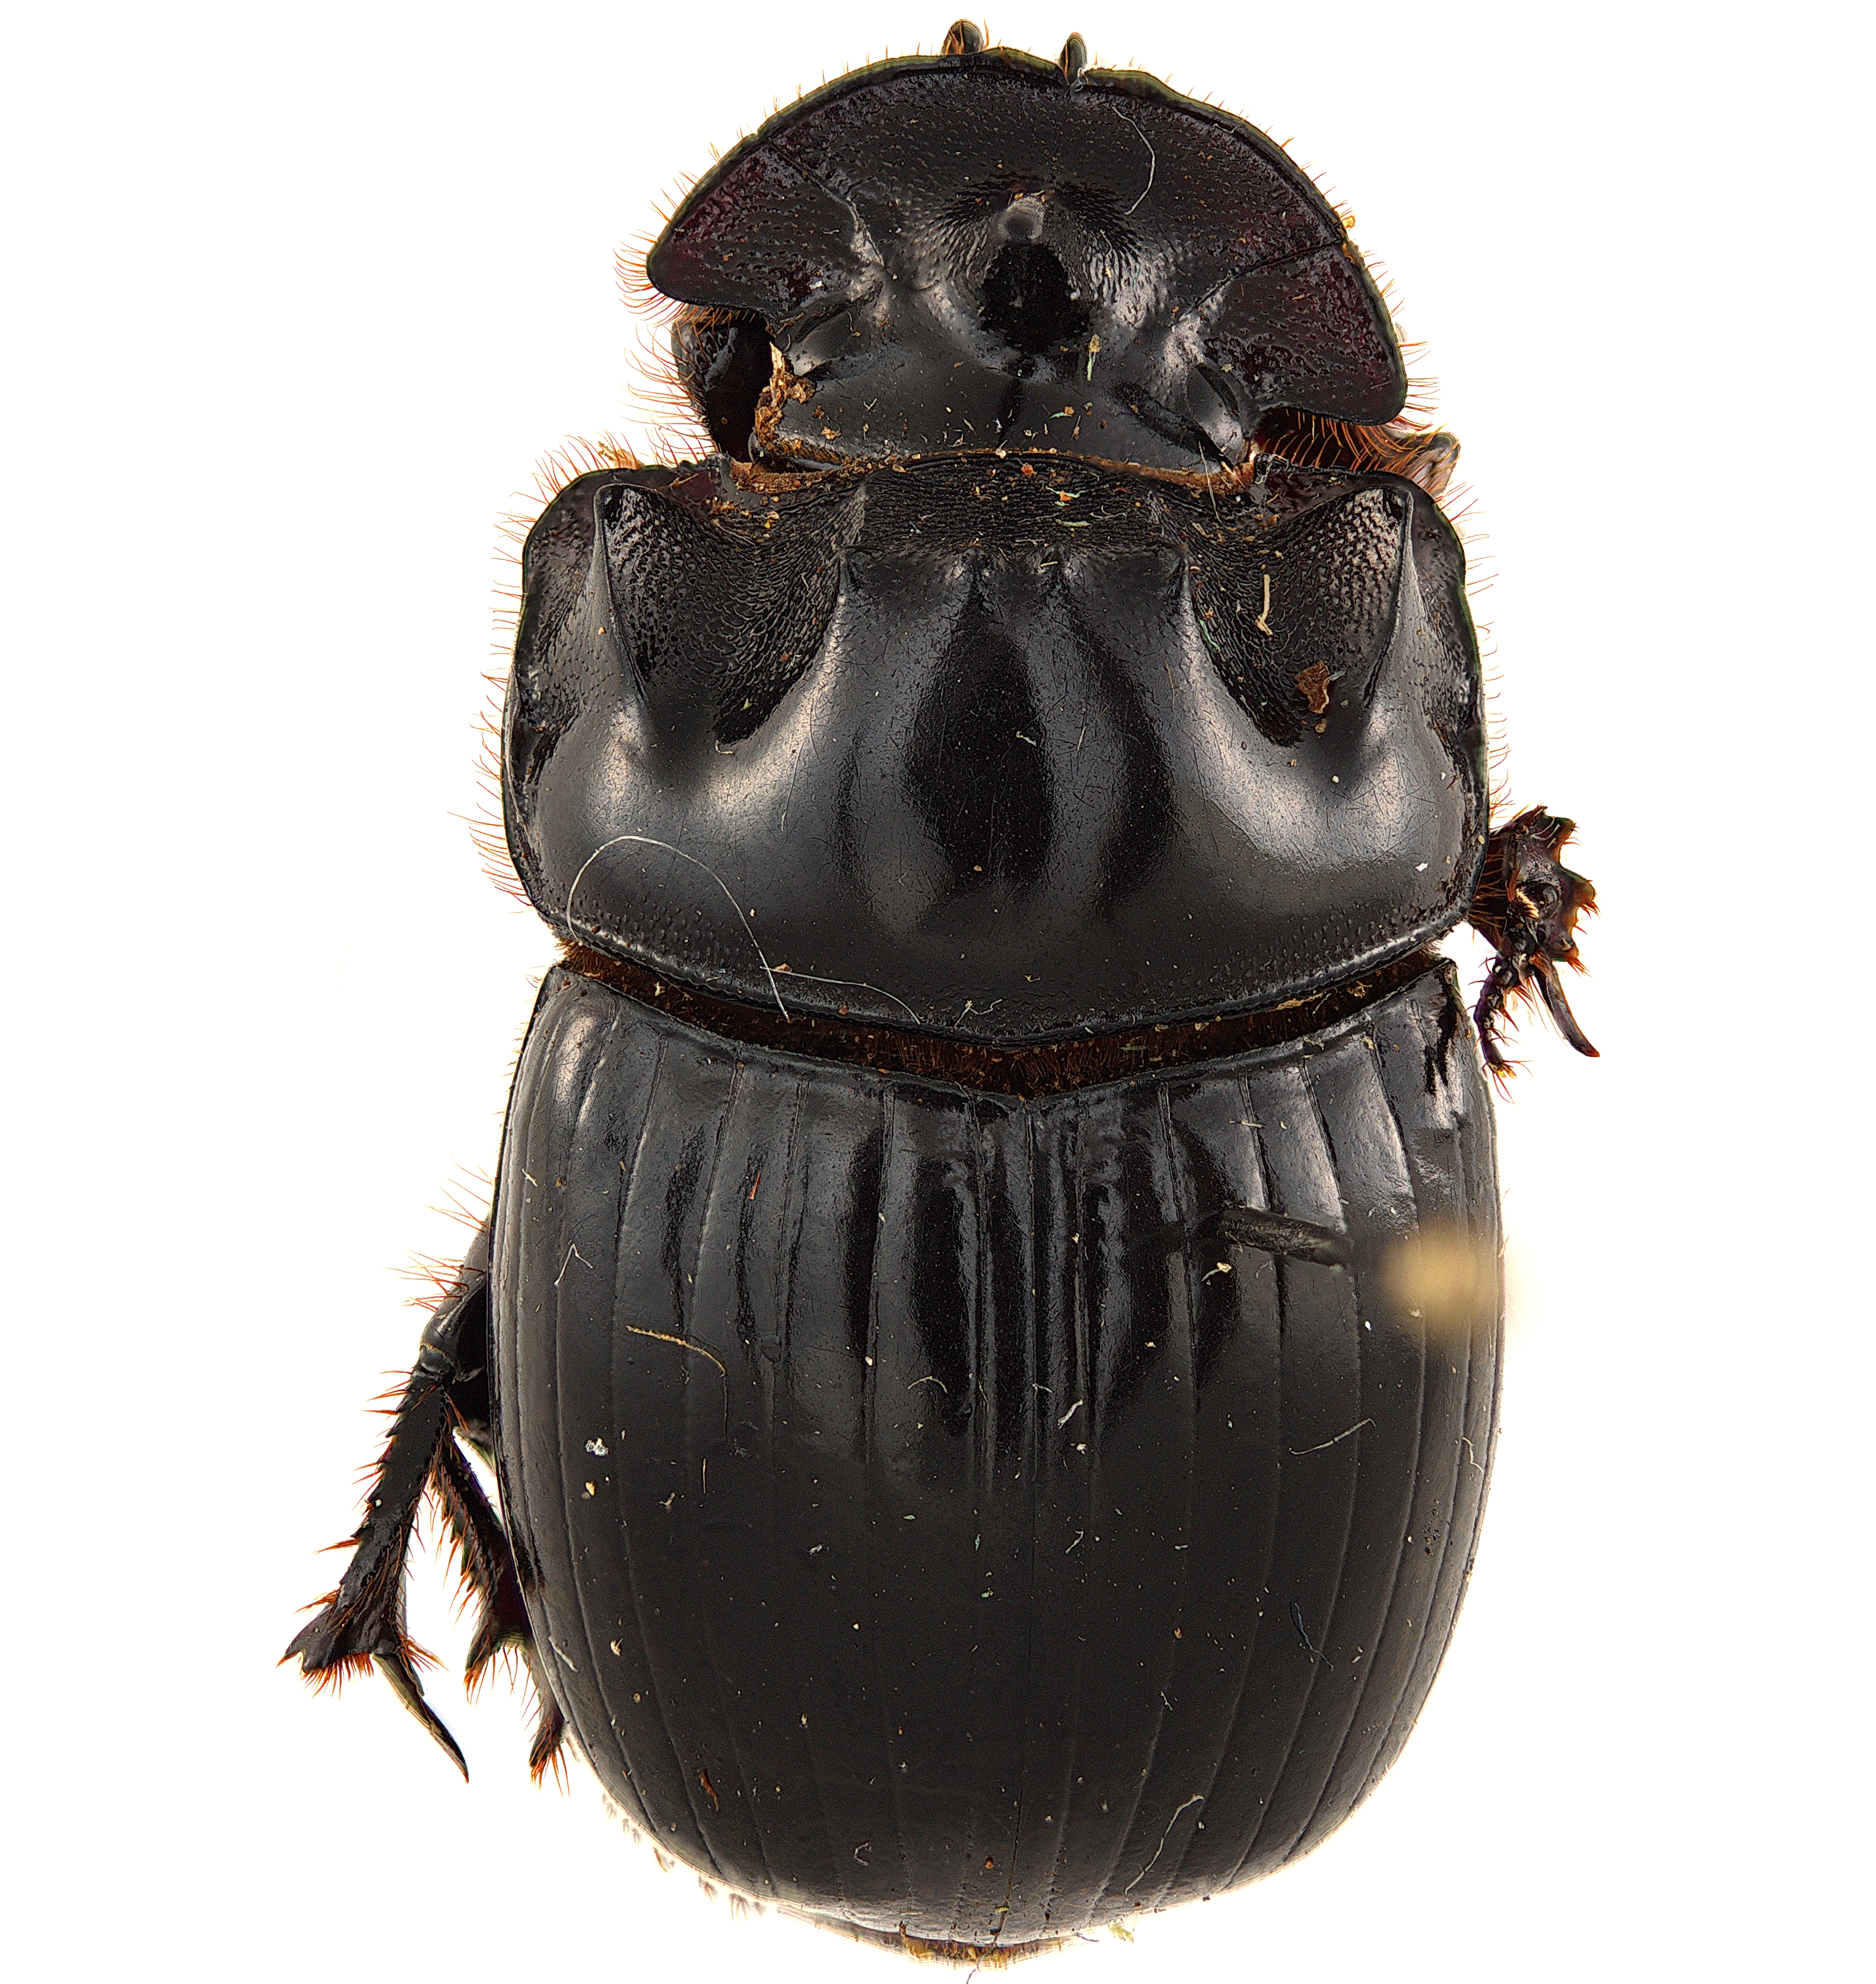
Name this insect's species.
Copris fallaciosus
